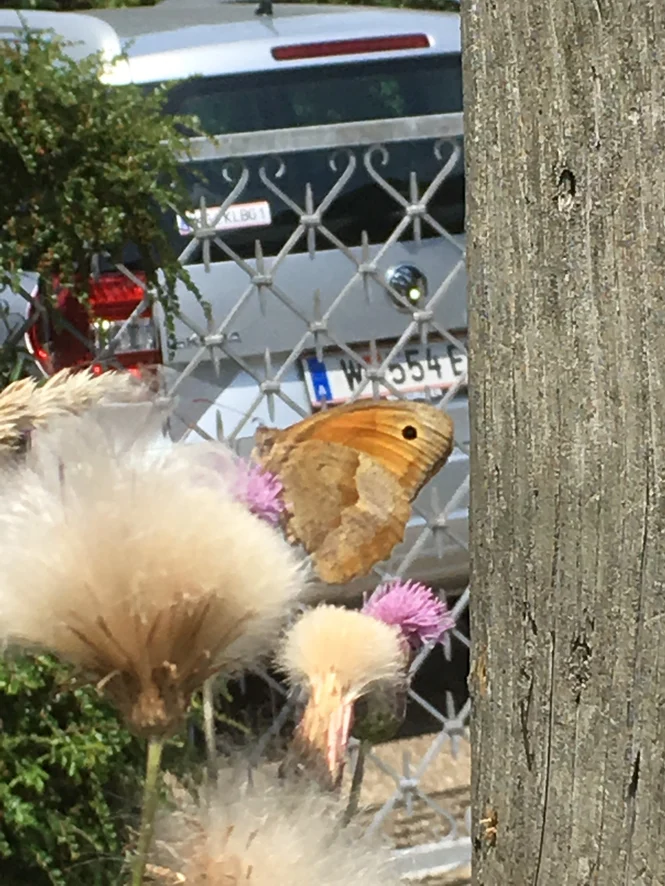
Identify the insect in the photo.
Maniola jurtina
